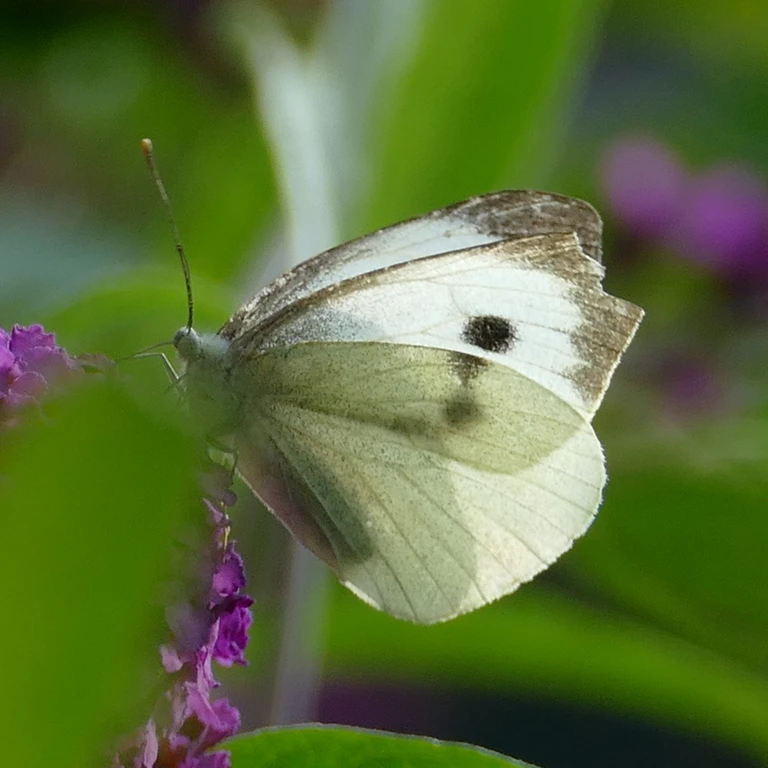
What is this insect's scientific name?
Pieris brassicae
